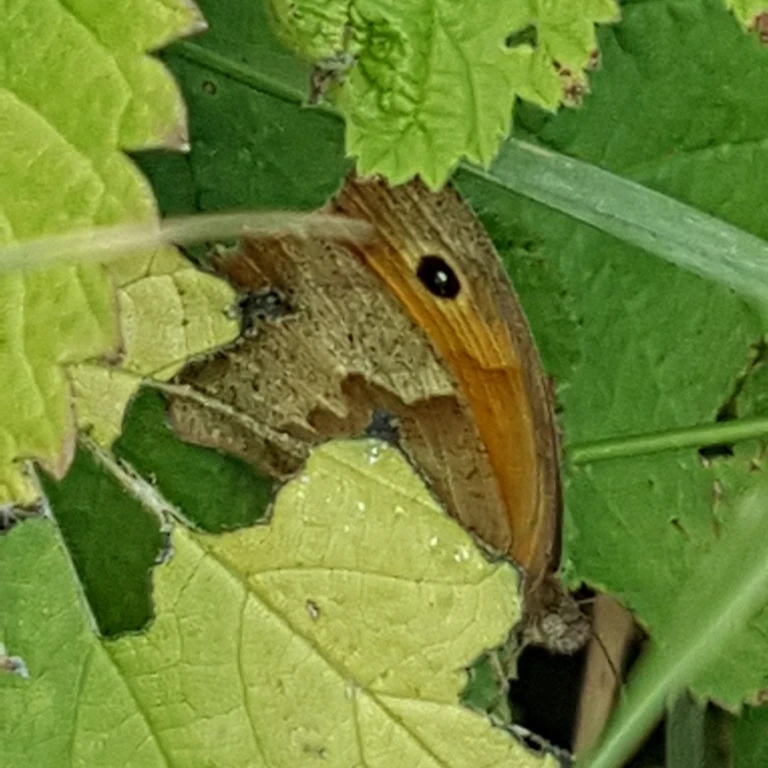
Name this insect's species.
Maniola jurtina
